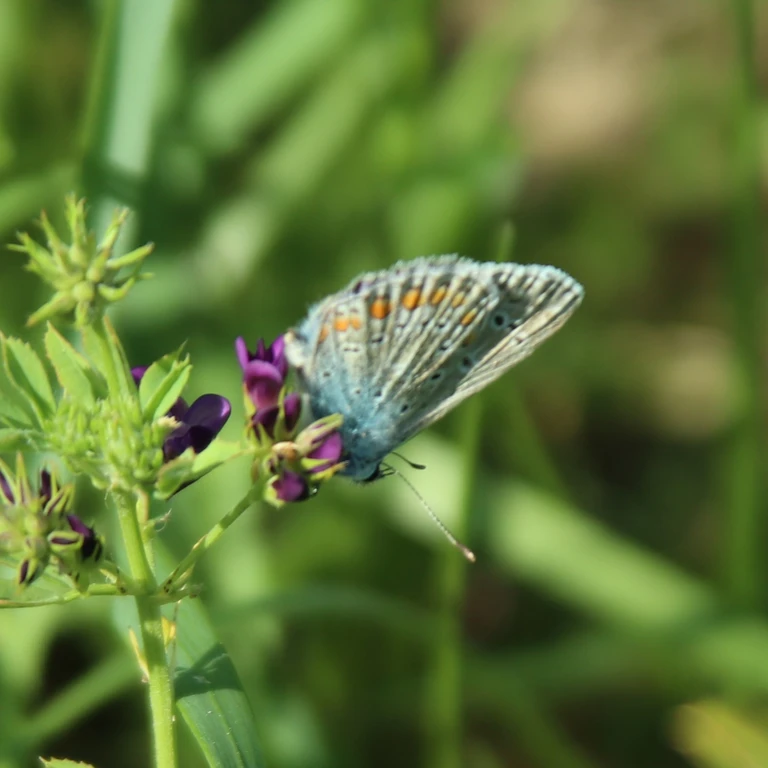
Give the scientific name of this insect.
Polyommatus icarus
